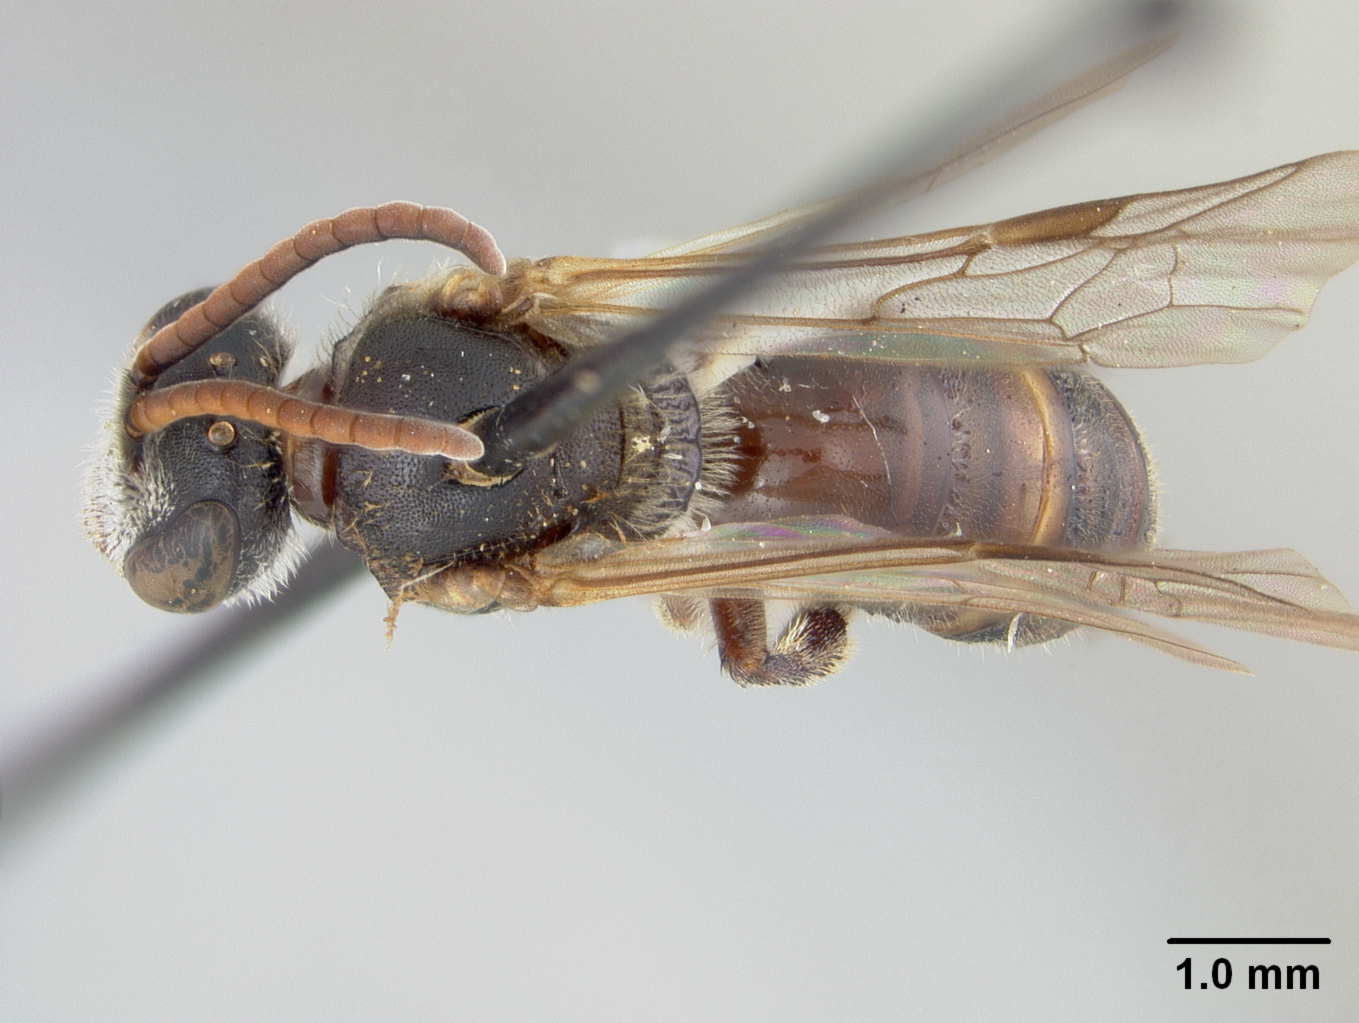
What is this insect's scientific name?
Halictus emelianoffi
